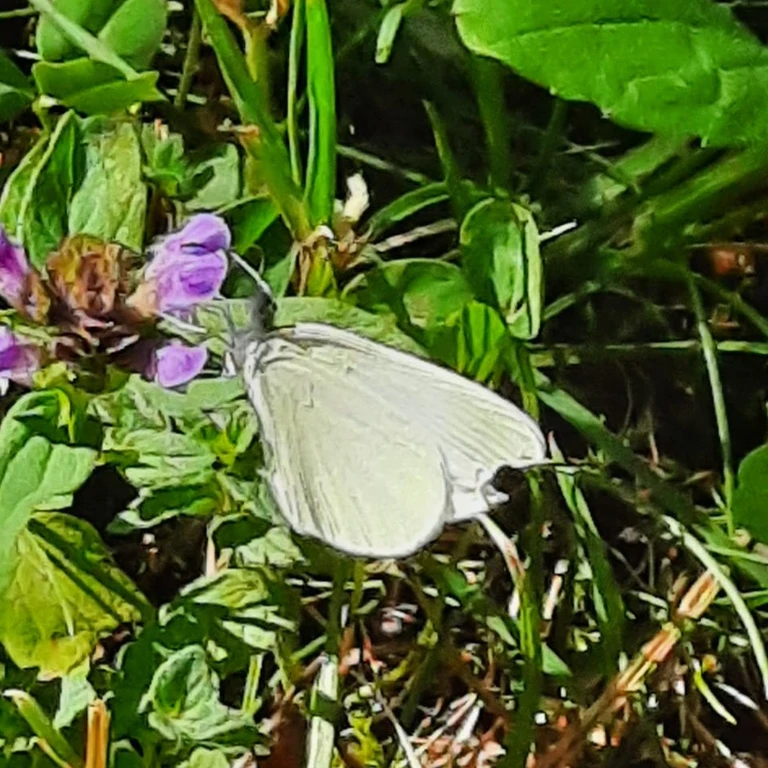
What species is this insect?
Leptidea sinapis/juvernica
